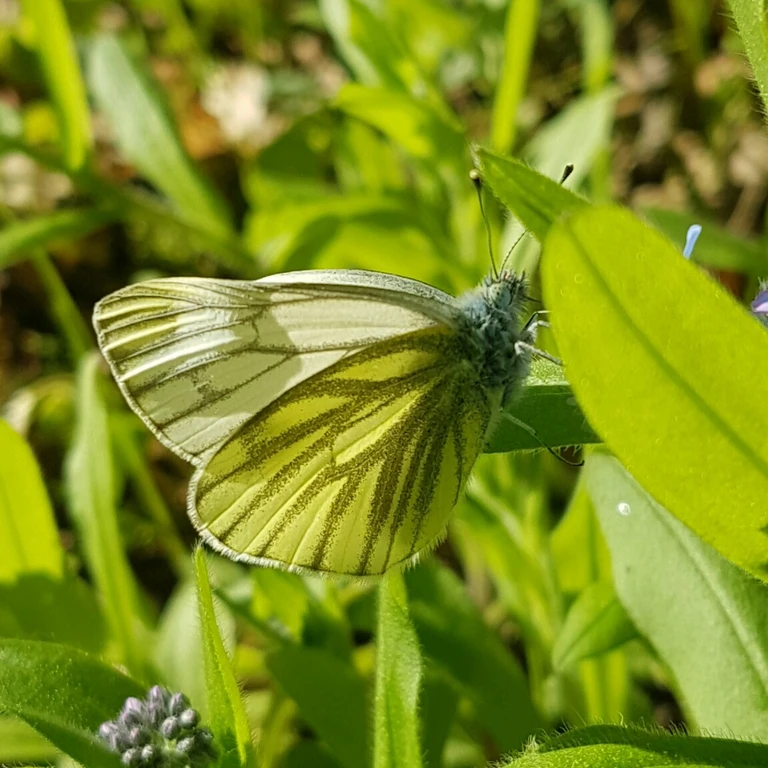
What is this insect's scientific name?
Pieris napi
